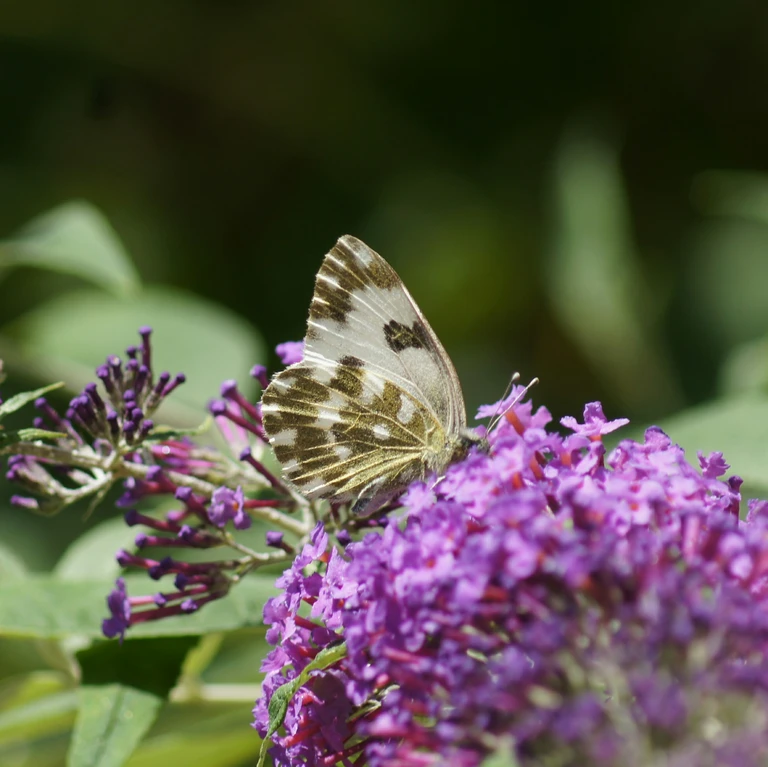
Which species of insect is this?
Pontia edusa
